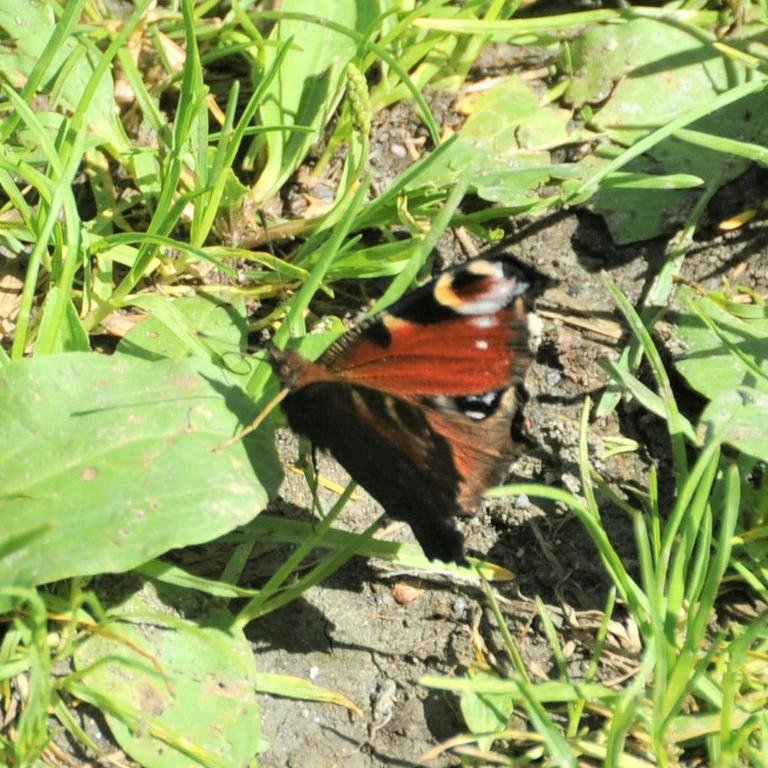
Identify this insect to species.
Aglais io
